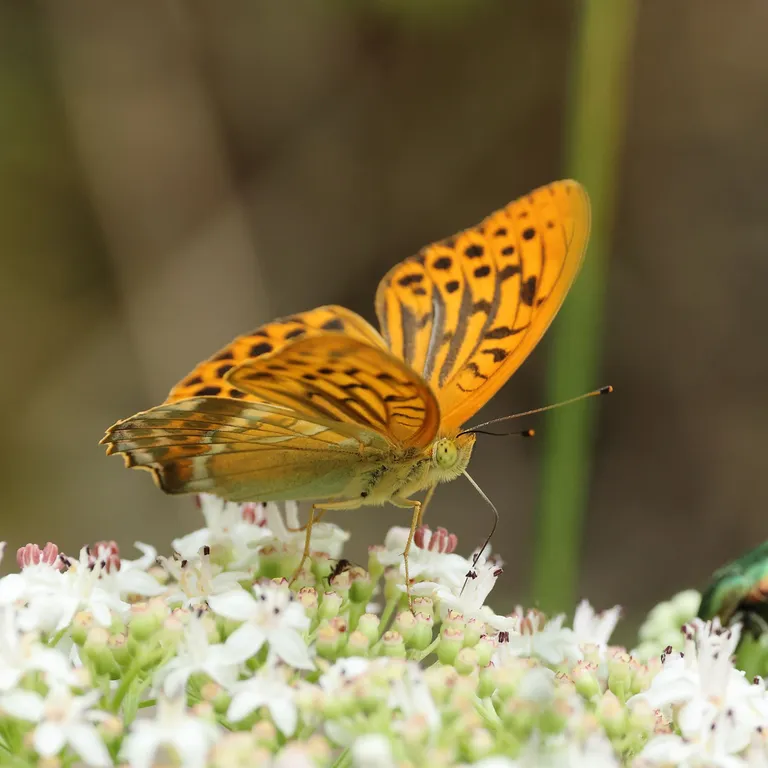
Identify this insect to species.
Argynnis paphia
